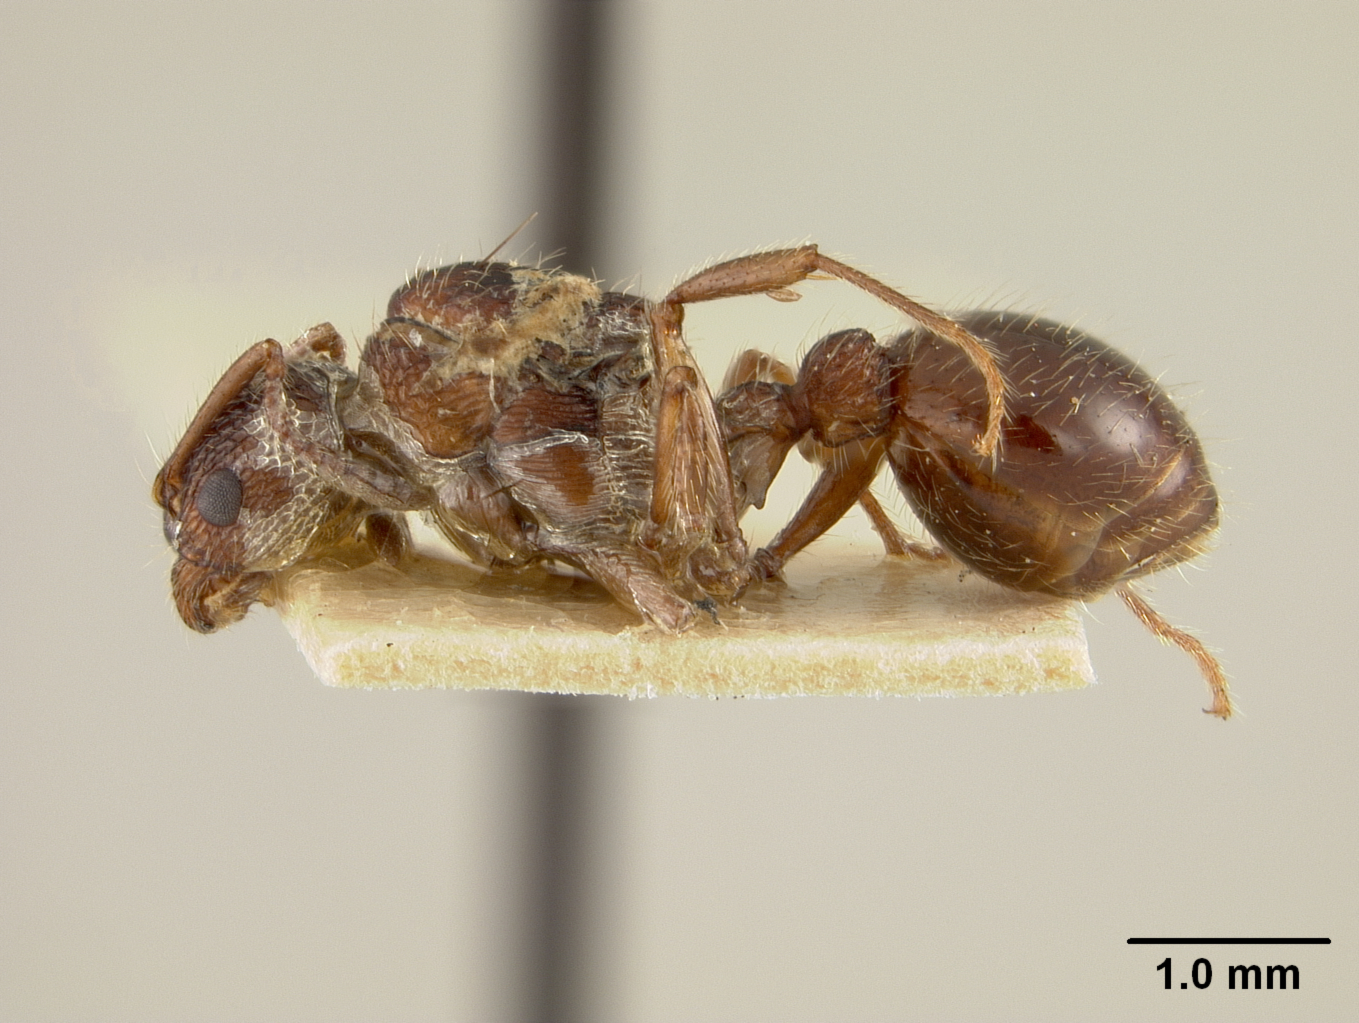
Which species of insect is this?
Myrmica mexicana
